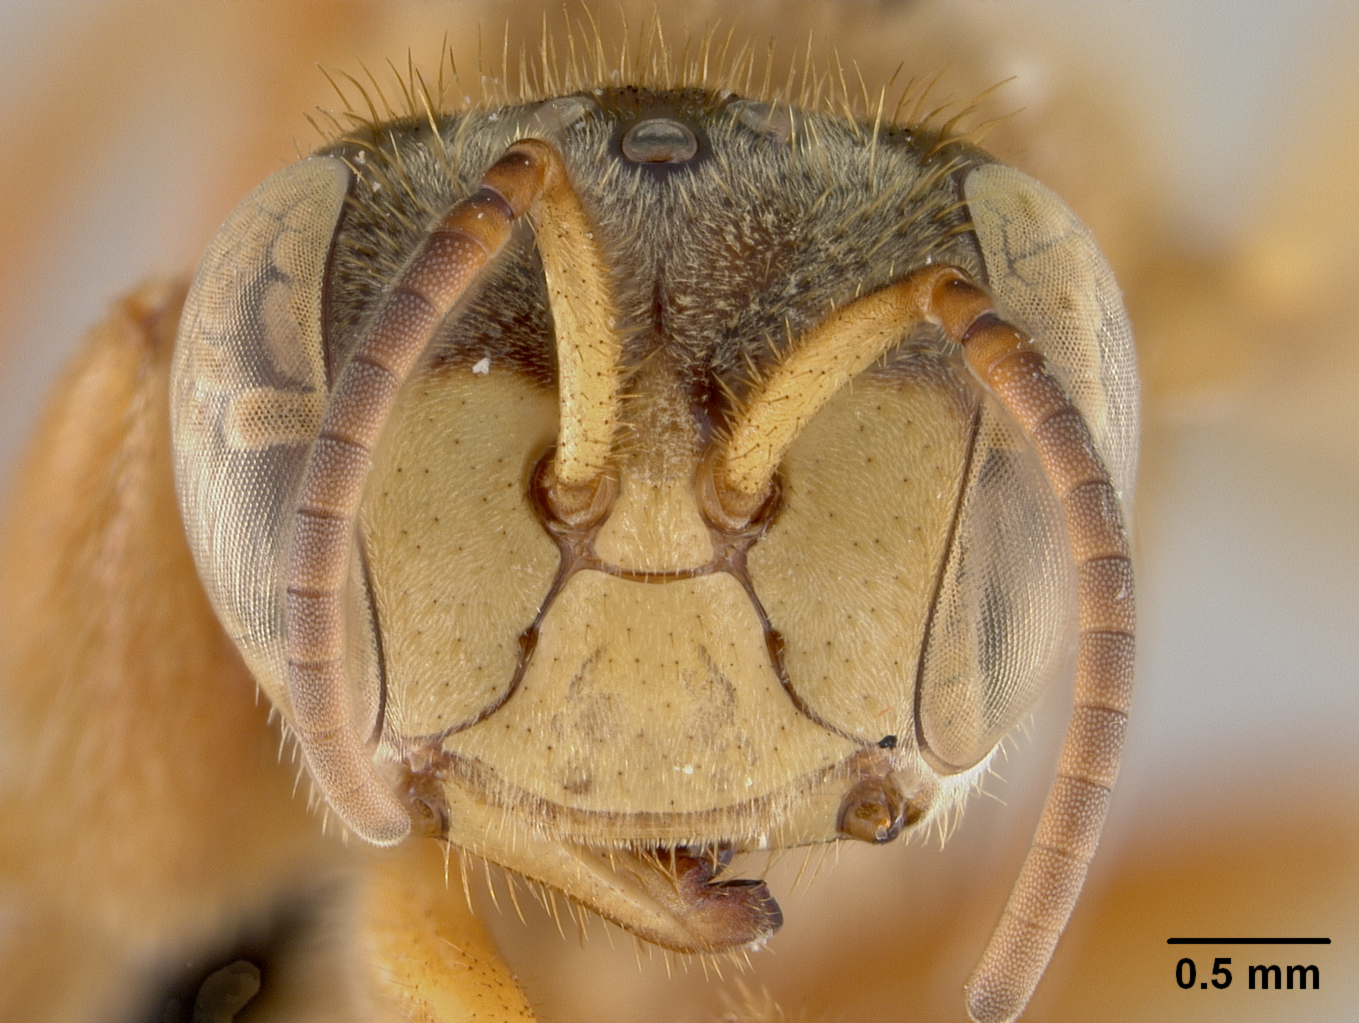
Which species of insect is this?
Trigona suffragata
